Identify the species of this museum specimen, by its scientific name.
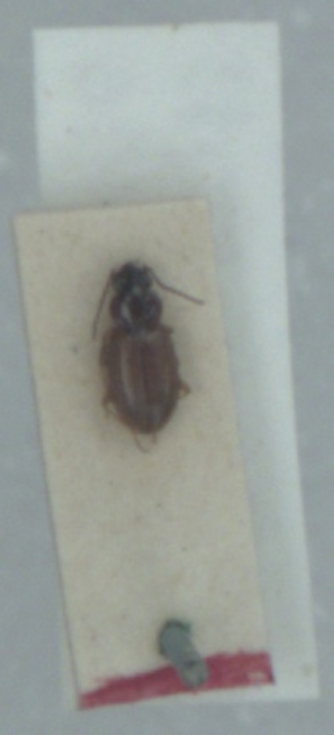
Bembidion ephippium
